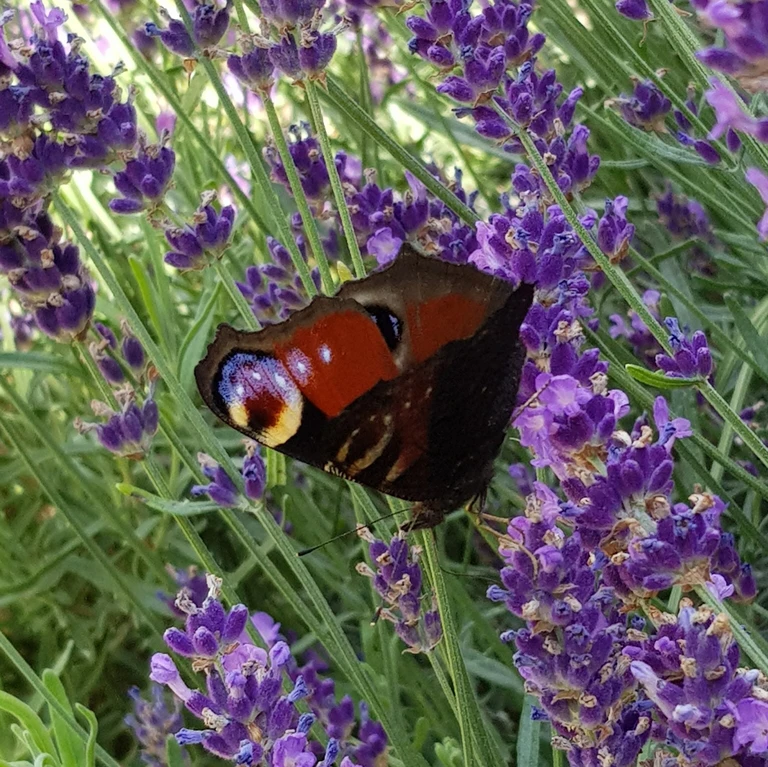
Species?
Aglais io
